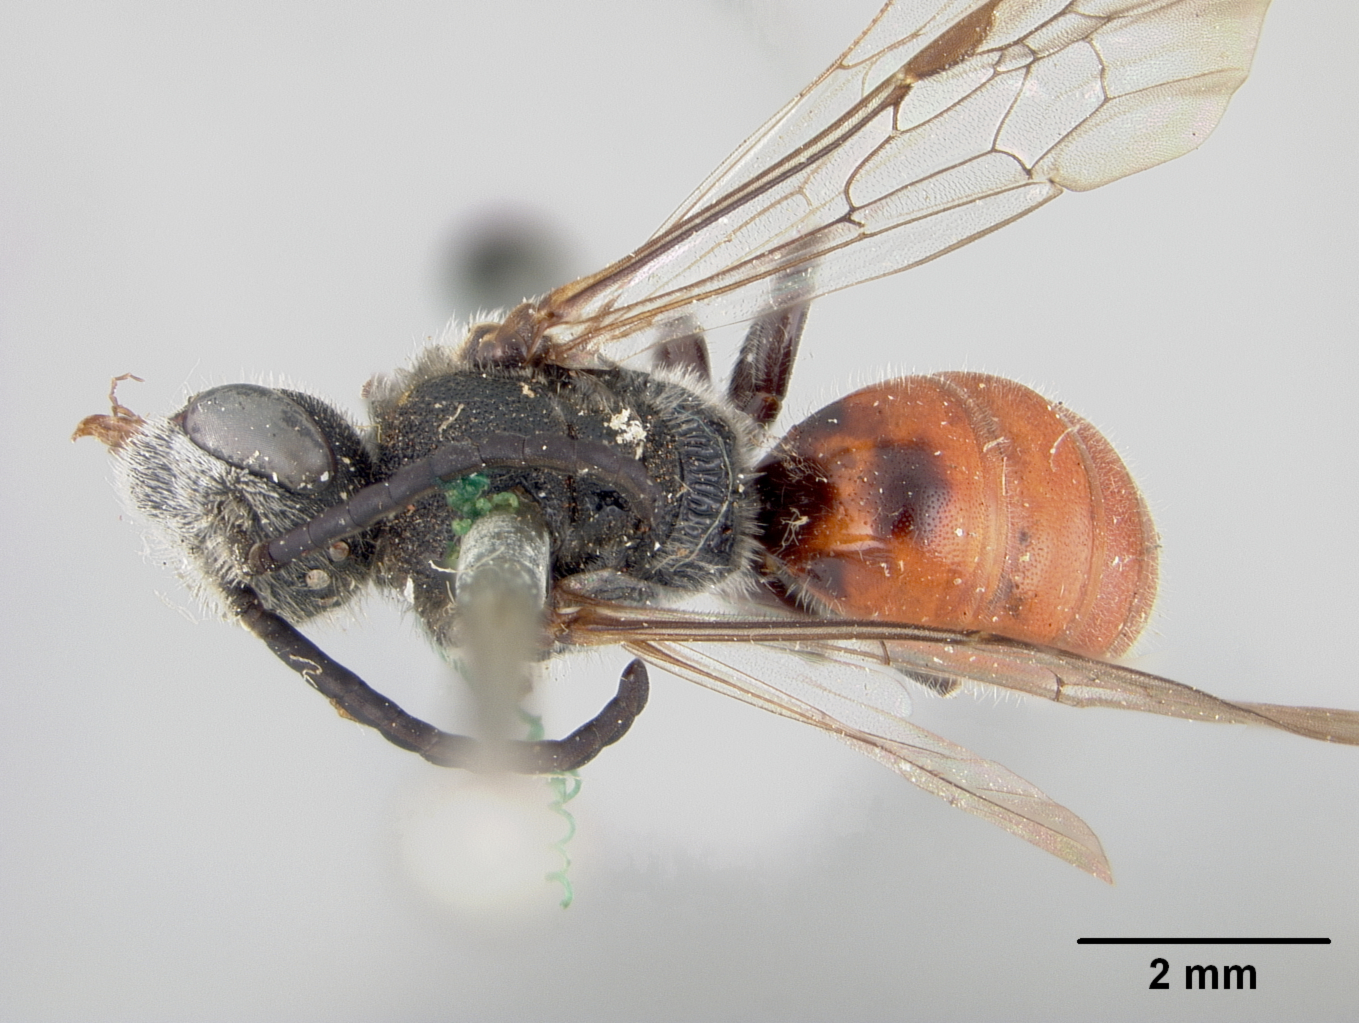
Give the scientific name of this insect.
Proteraner leptanthi
